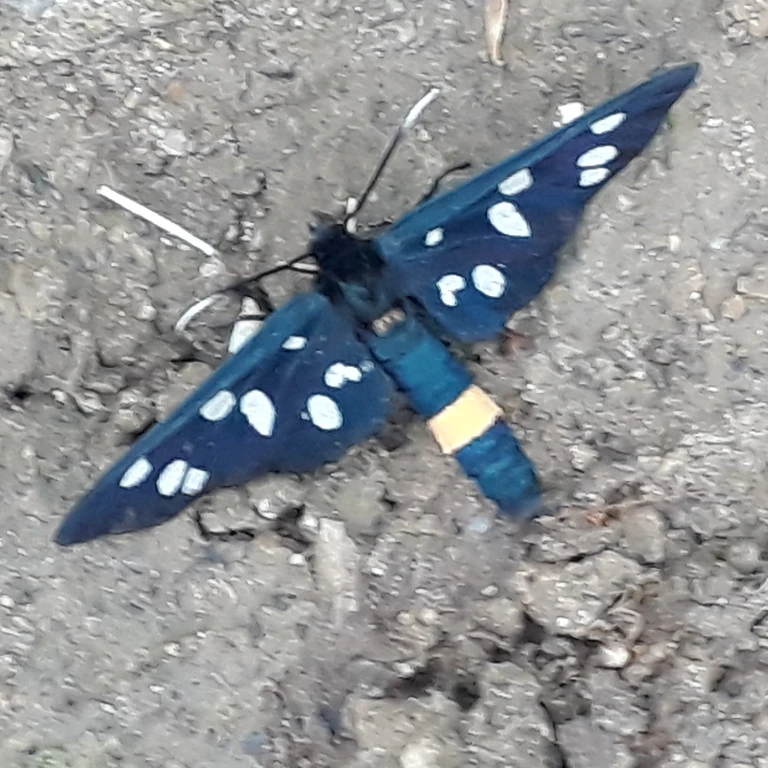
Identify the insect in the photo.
Amata phegea
